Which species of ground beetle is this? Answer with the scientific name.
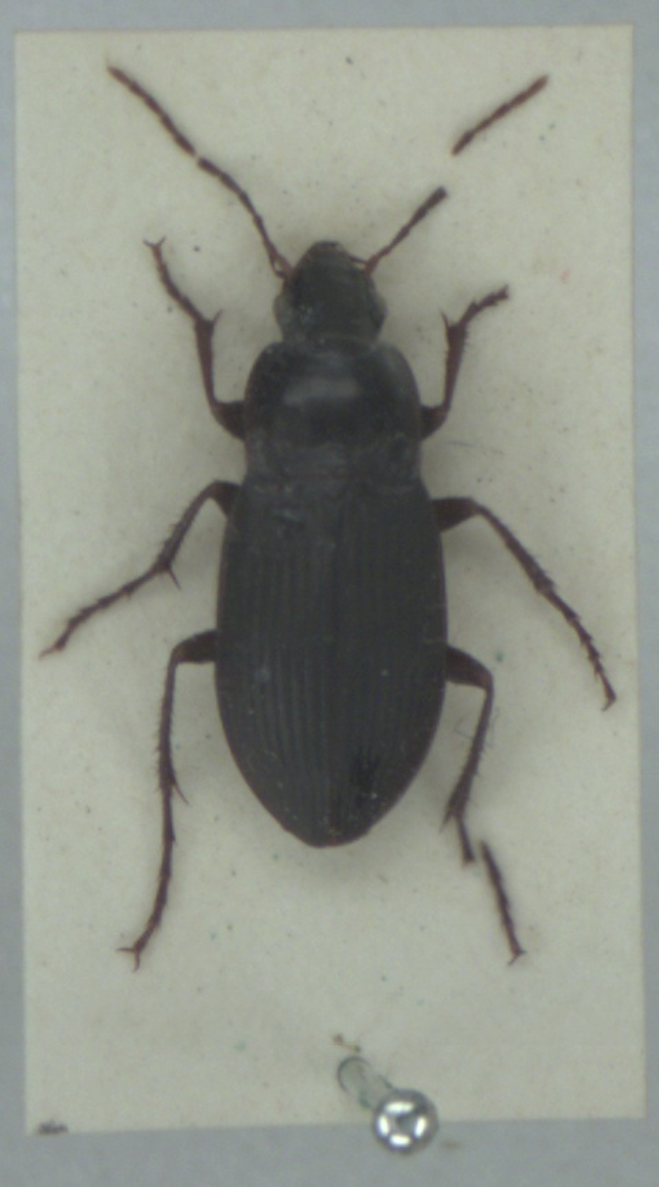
Calathus fuscipes
